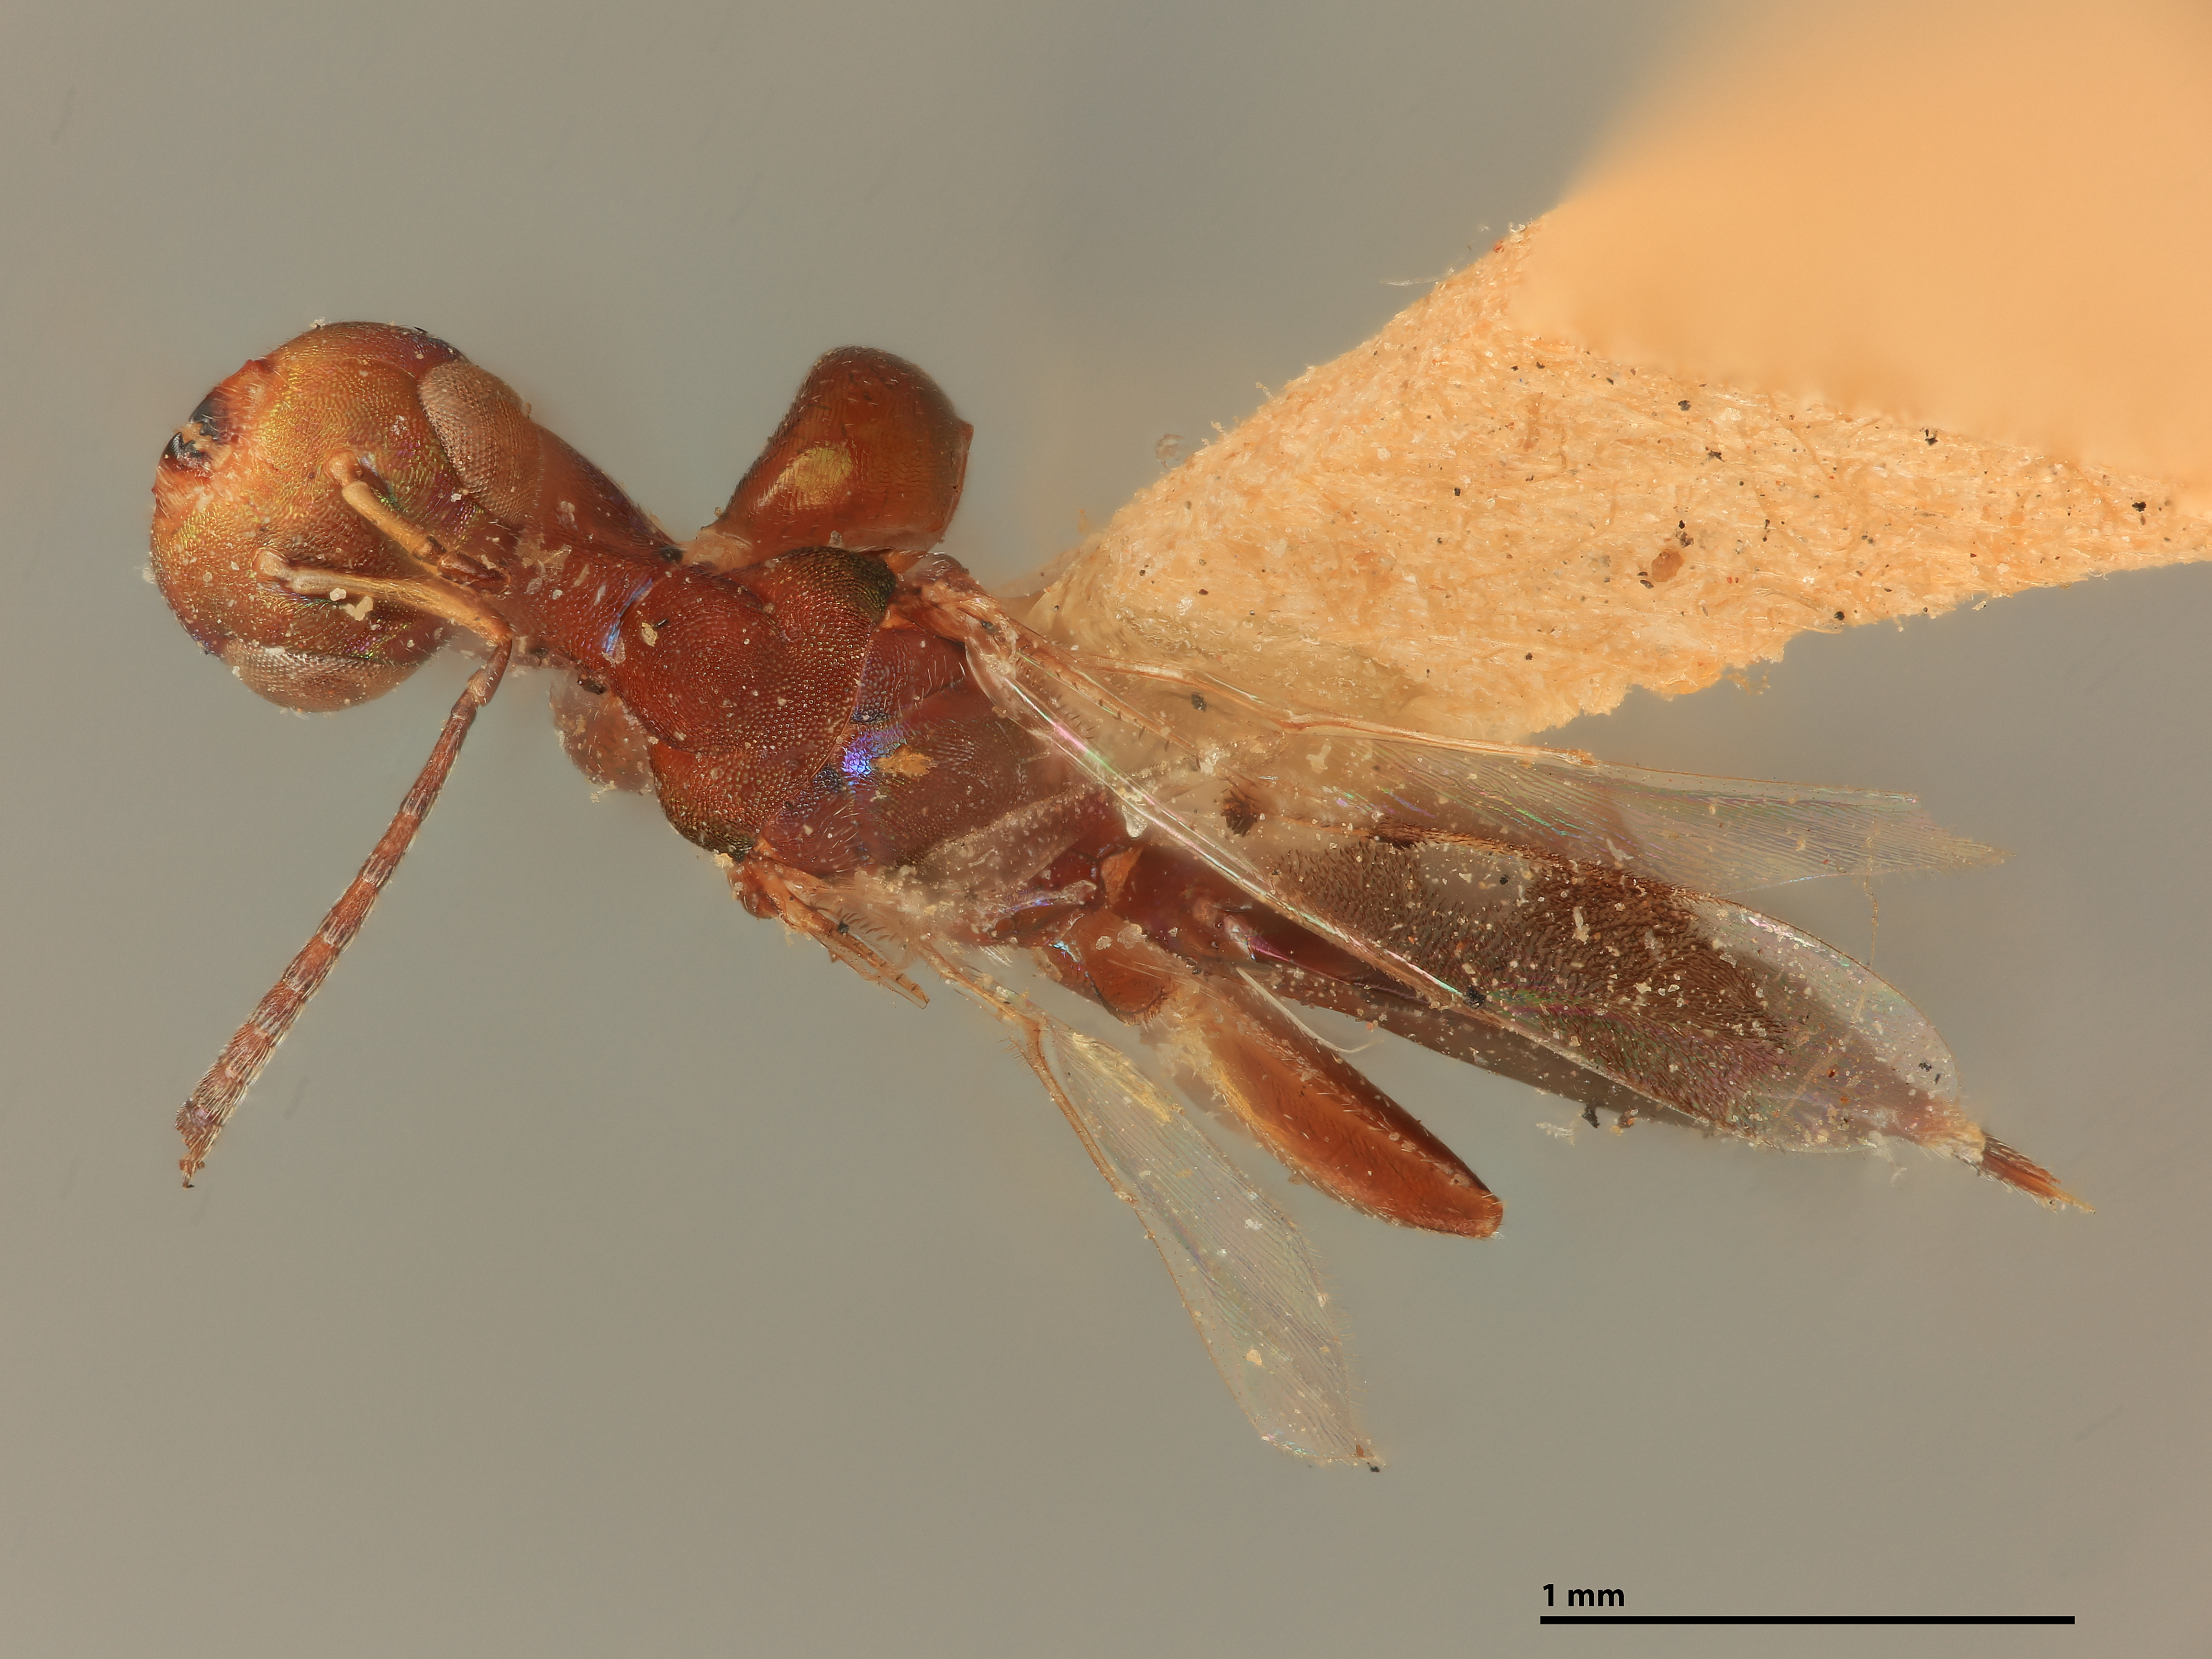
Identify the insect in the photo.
Heydenia unica
